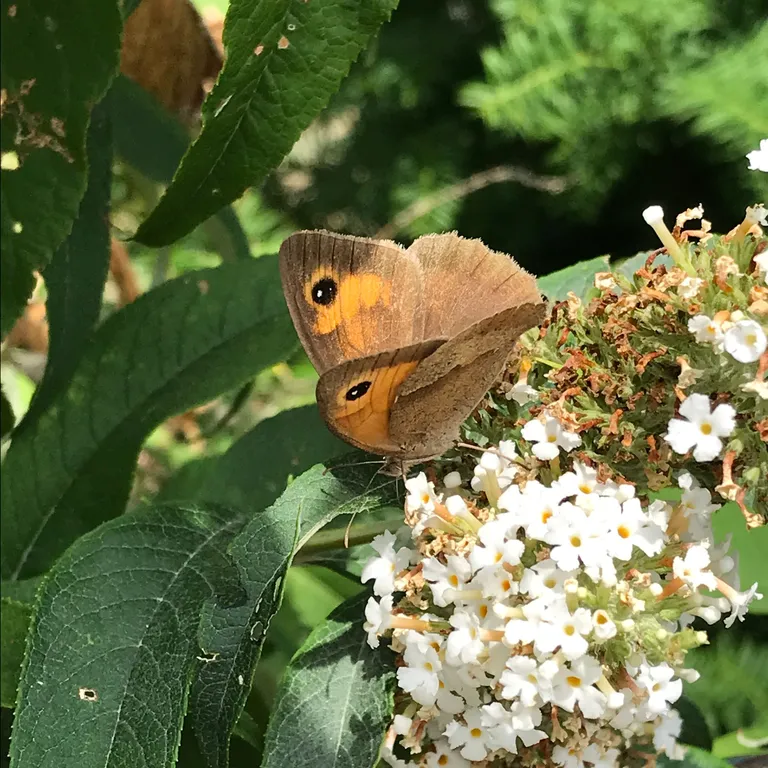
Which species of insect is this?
Maniola jurtina
